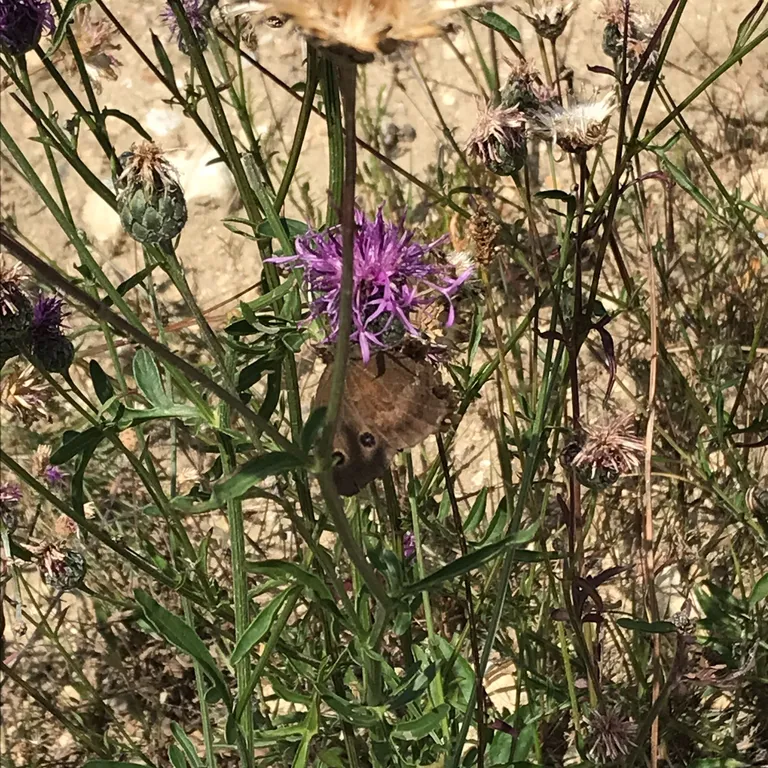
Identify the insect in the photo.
Minois dryas
